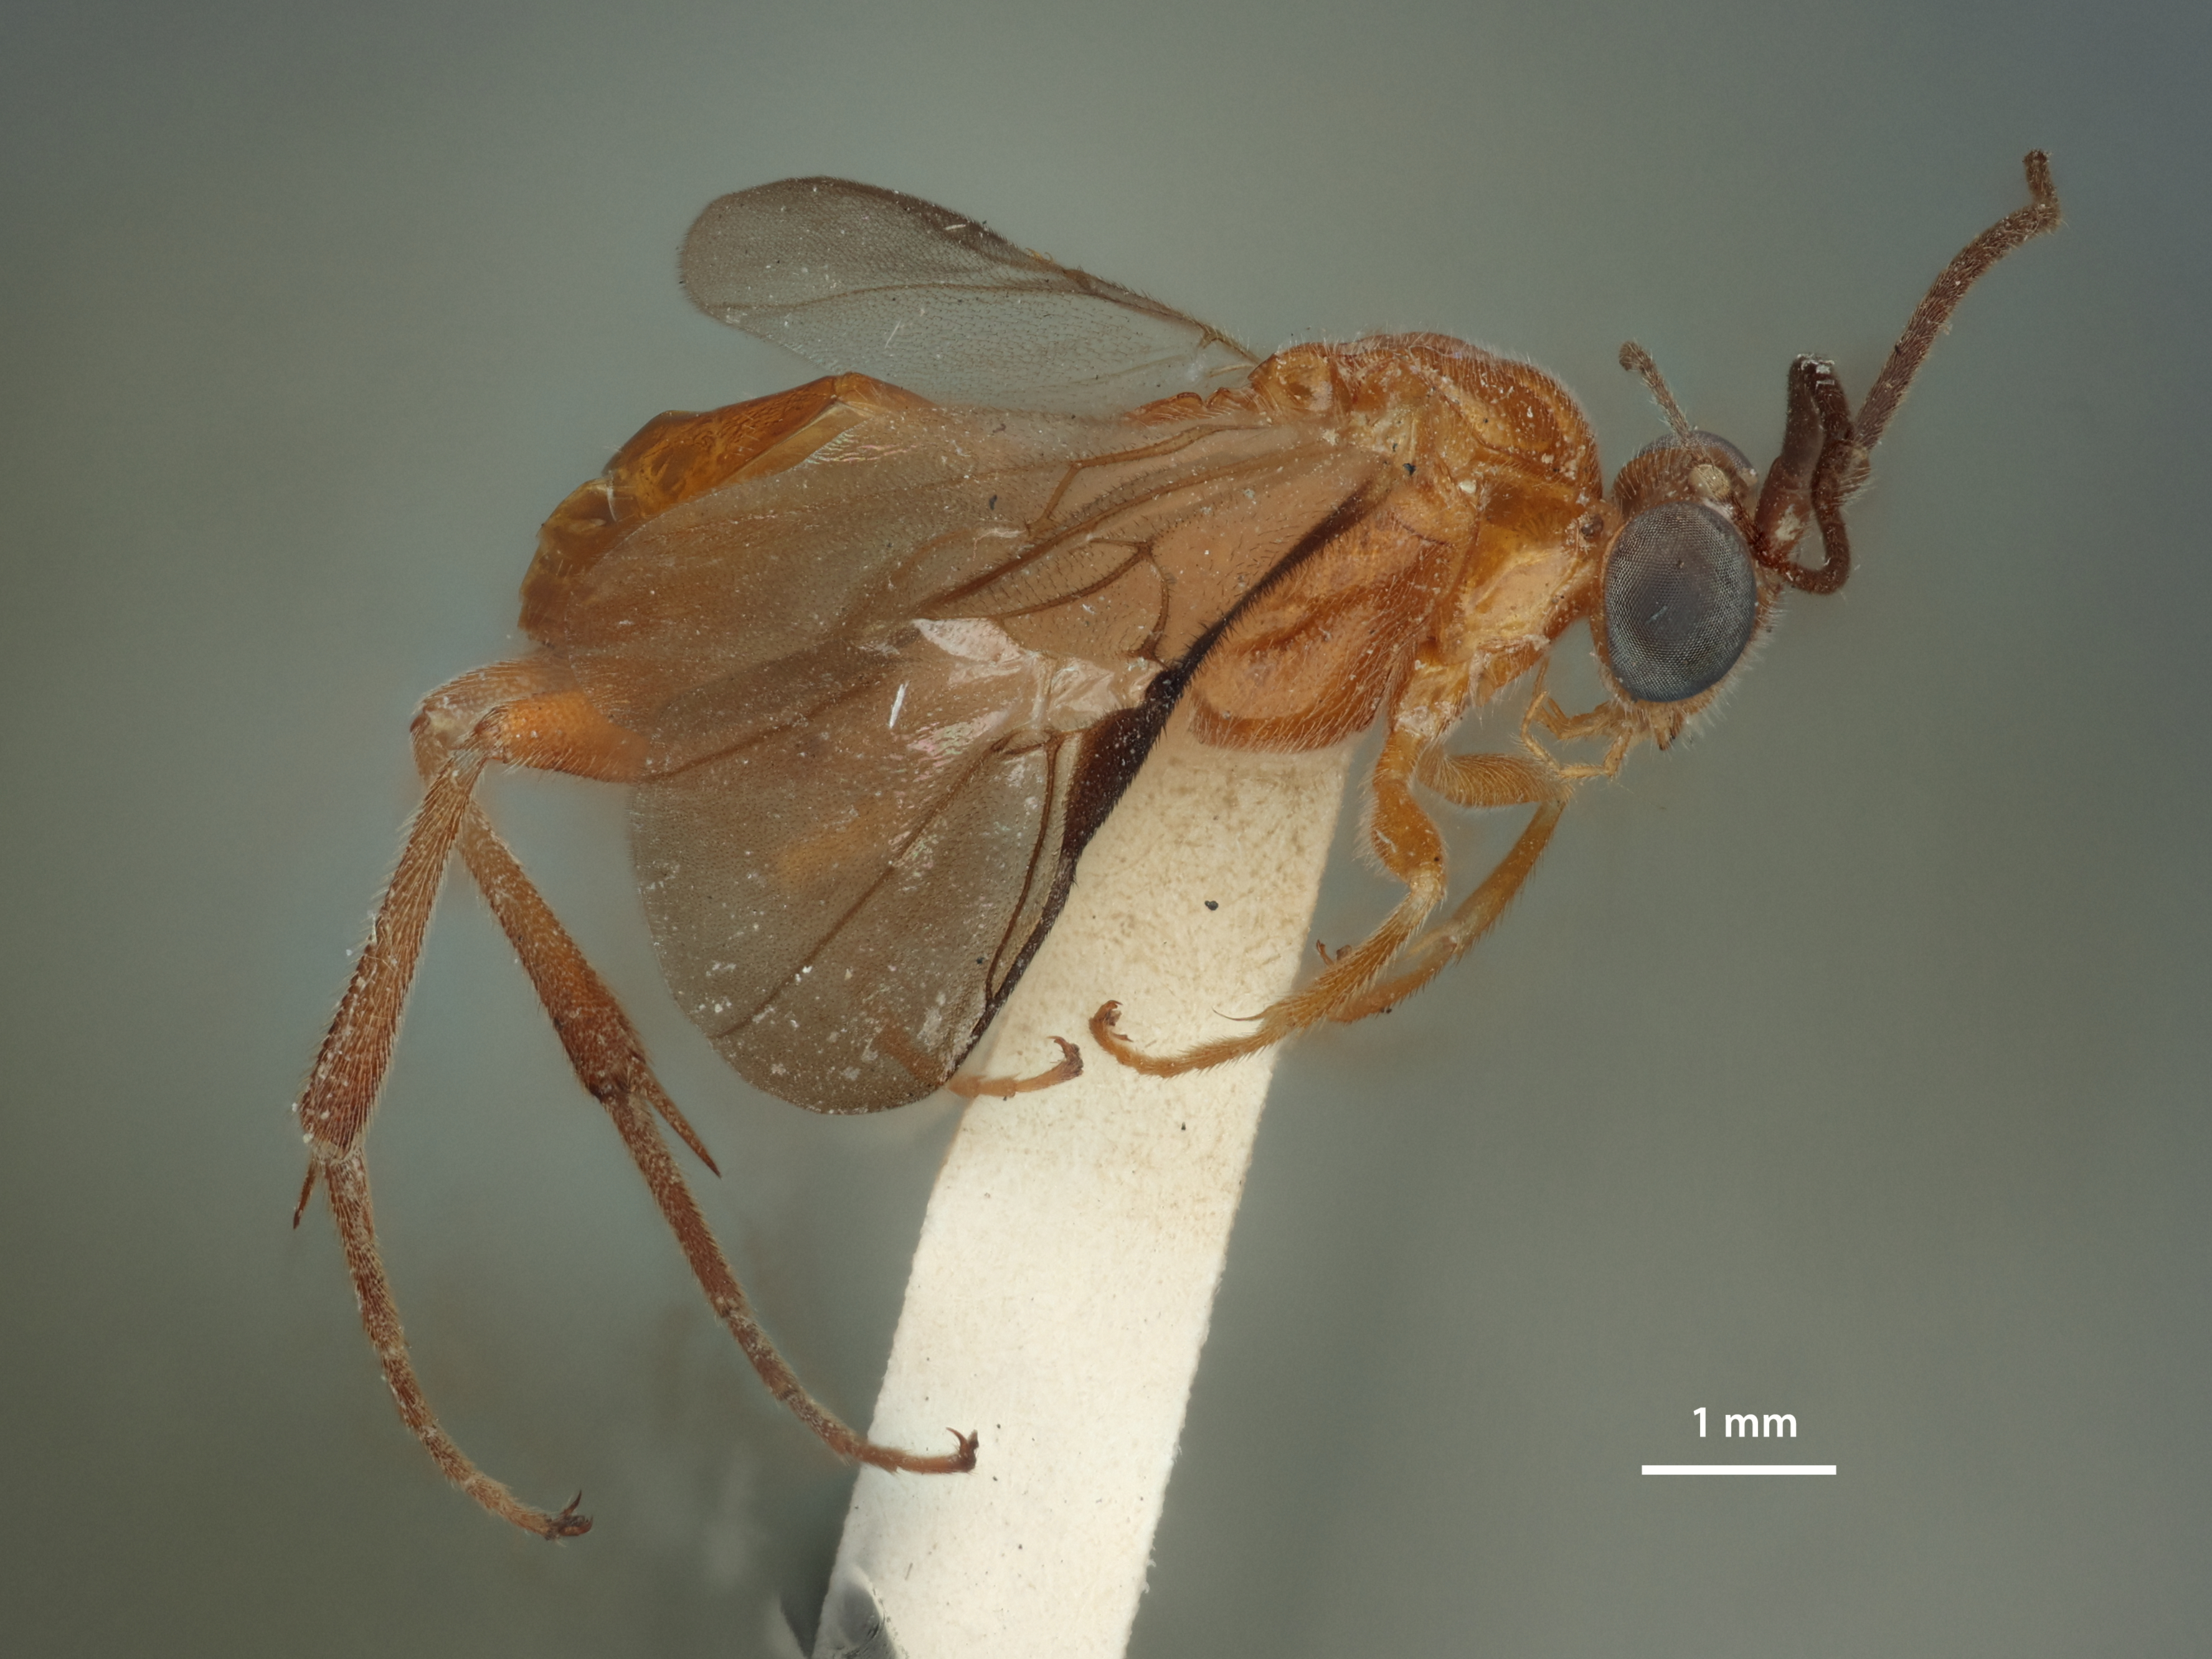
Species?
Zelomorpha sudanensis
